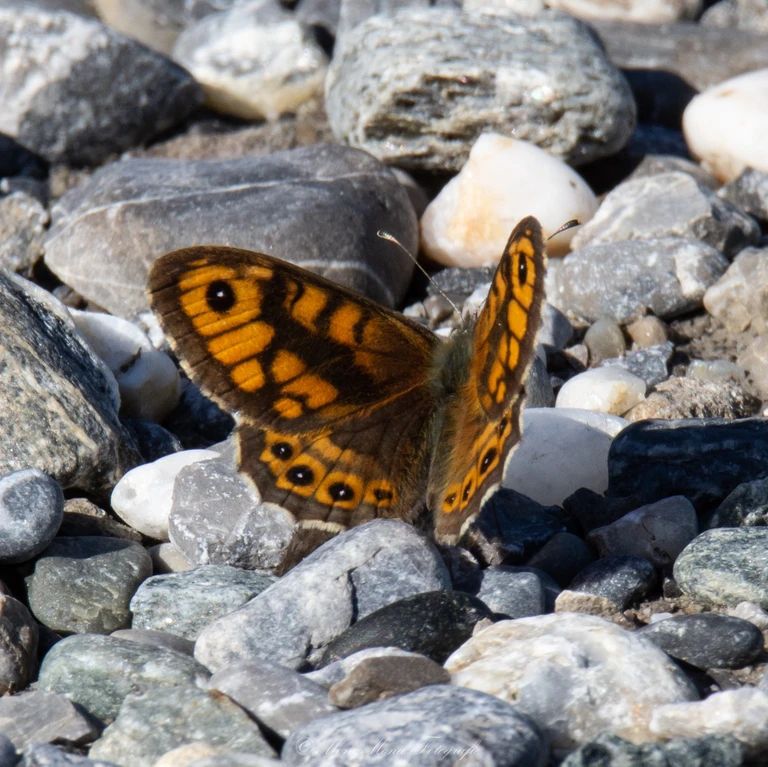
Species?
Lasiommata megera (also Pararge megera)
